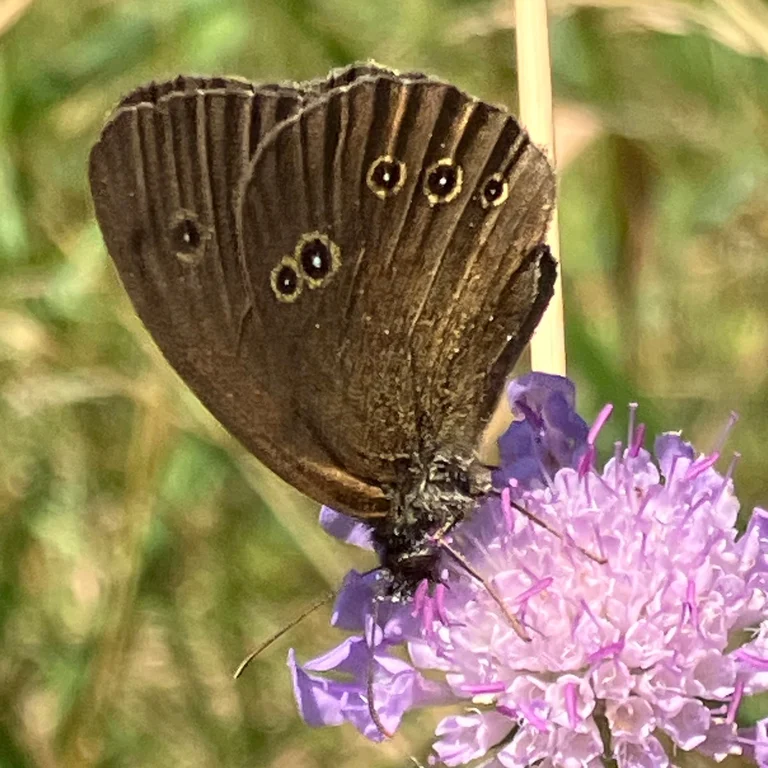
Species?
Aphantopus hyperantus
